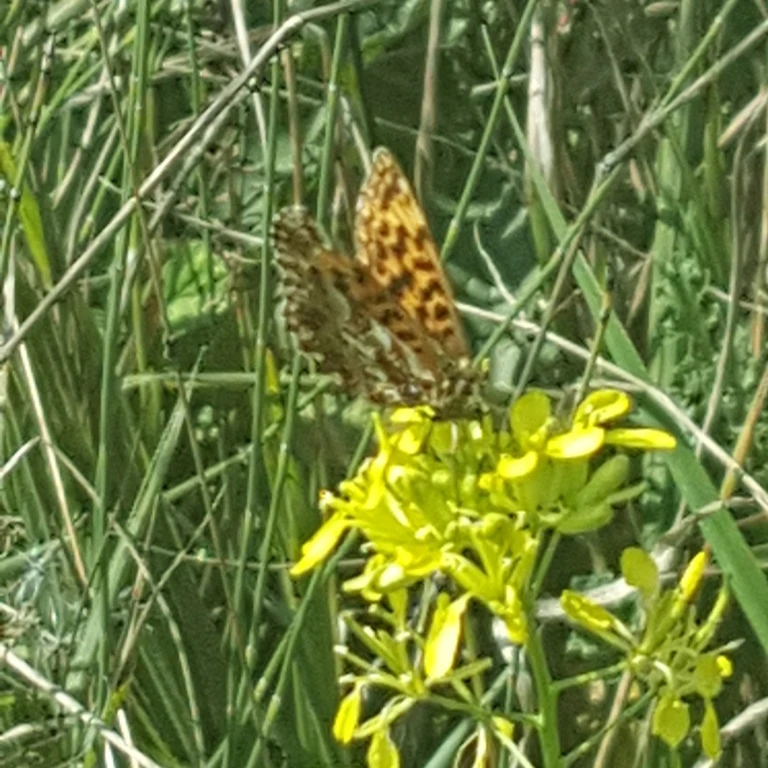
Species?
Boloria dia
